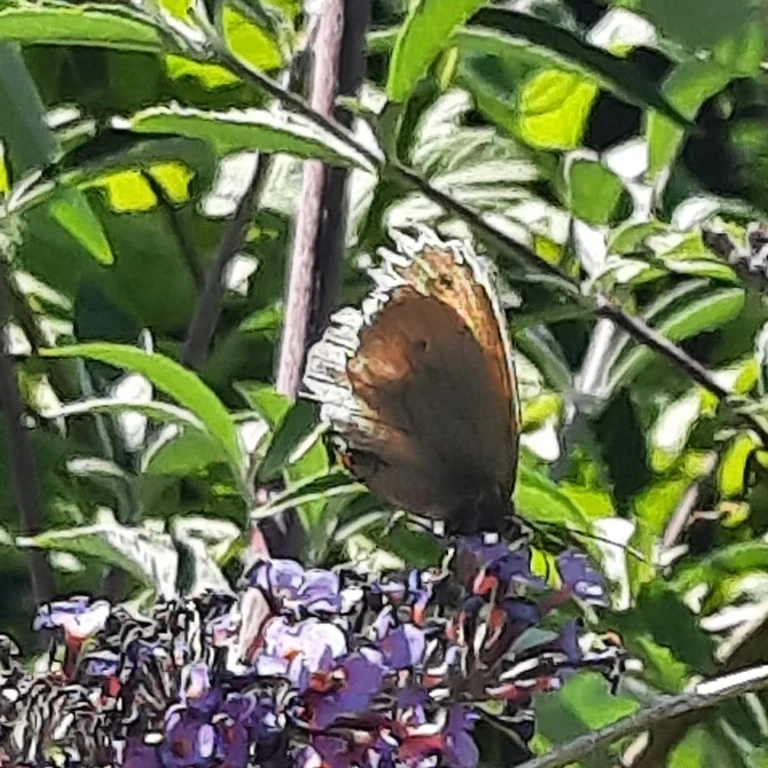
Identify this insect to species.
Maniola jurtina
